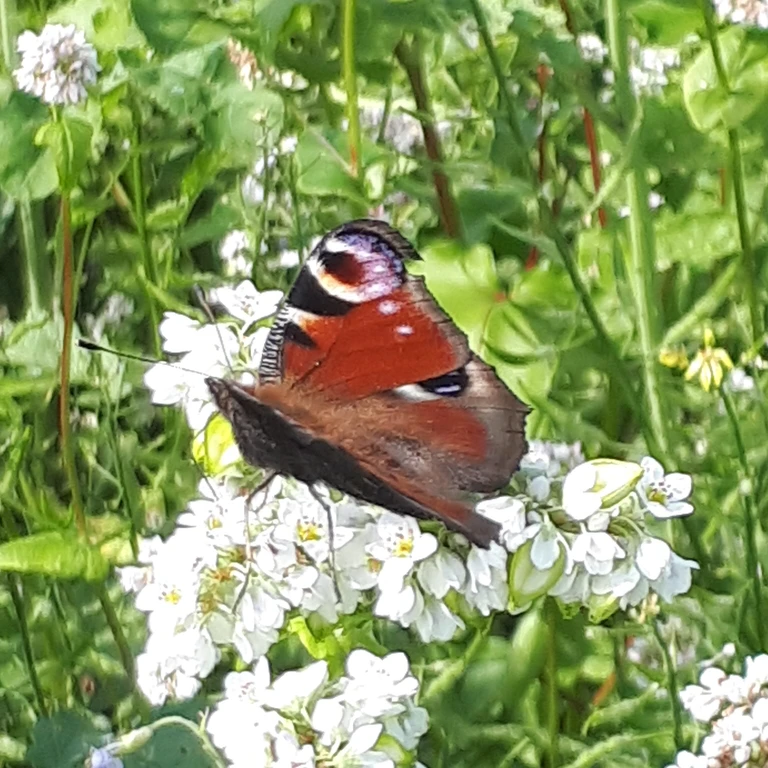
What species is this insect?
Aglais io
